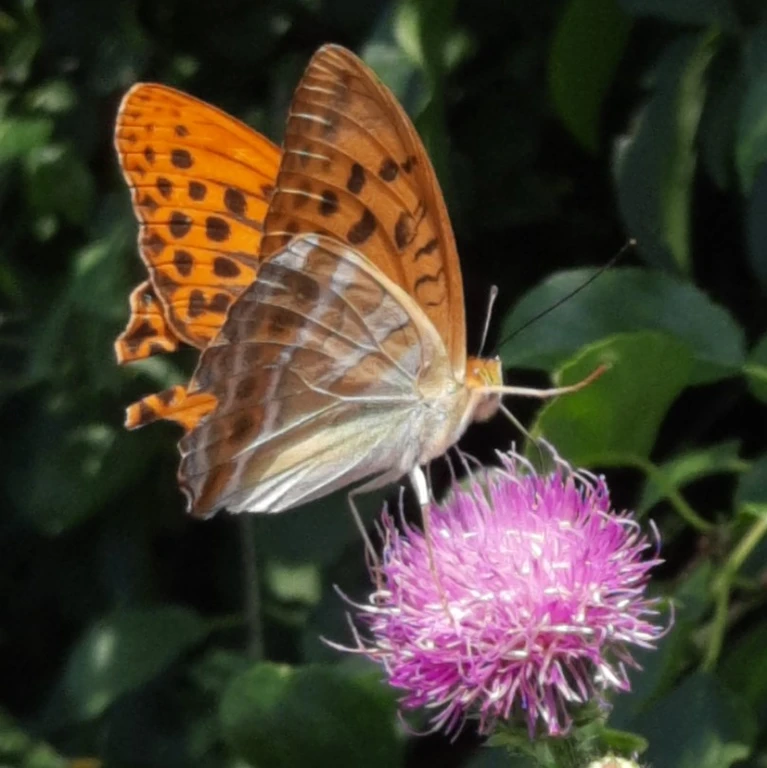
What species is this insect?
Argynnis paphia
